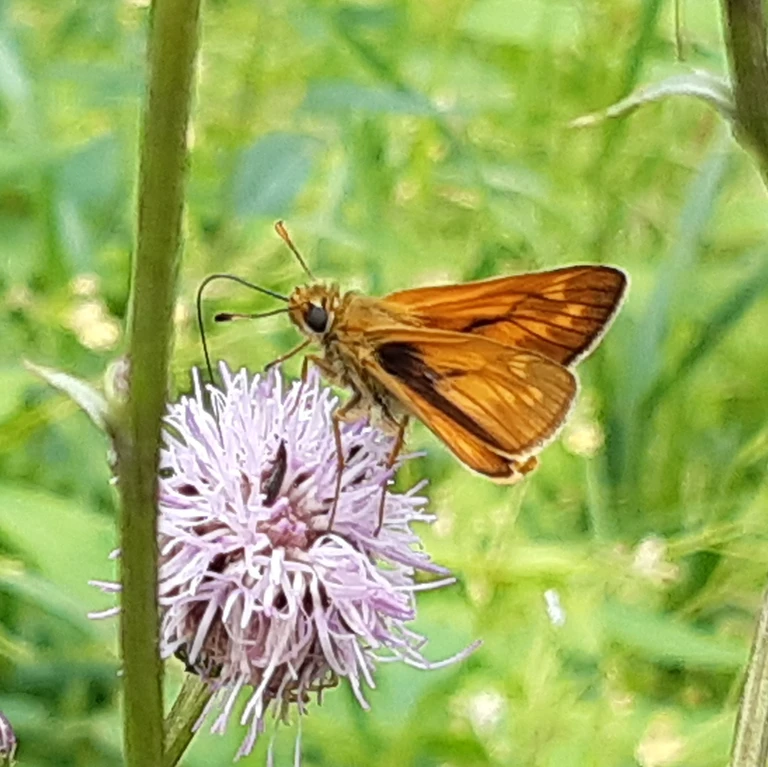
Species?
Ochlodes sylvanus (also Ochlodes venata)
